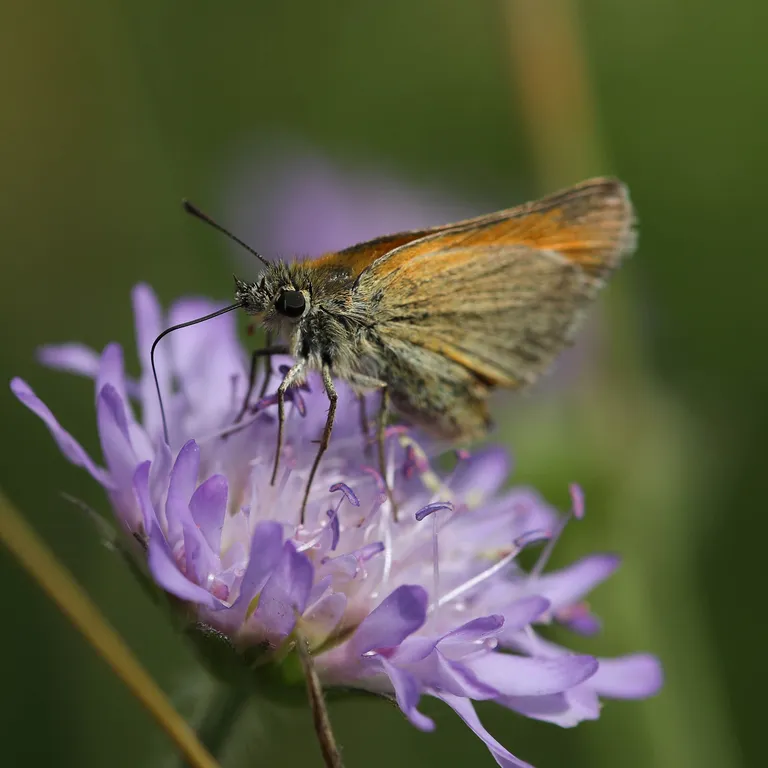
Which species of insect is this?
Thymelicus lineola
